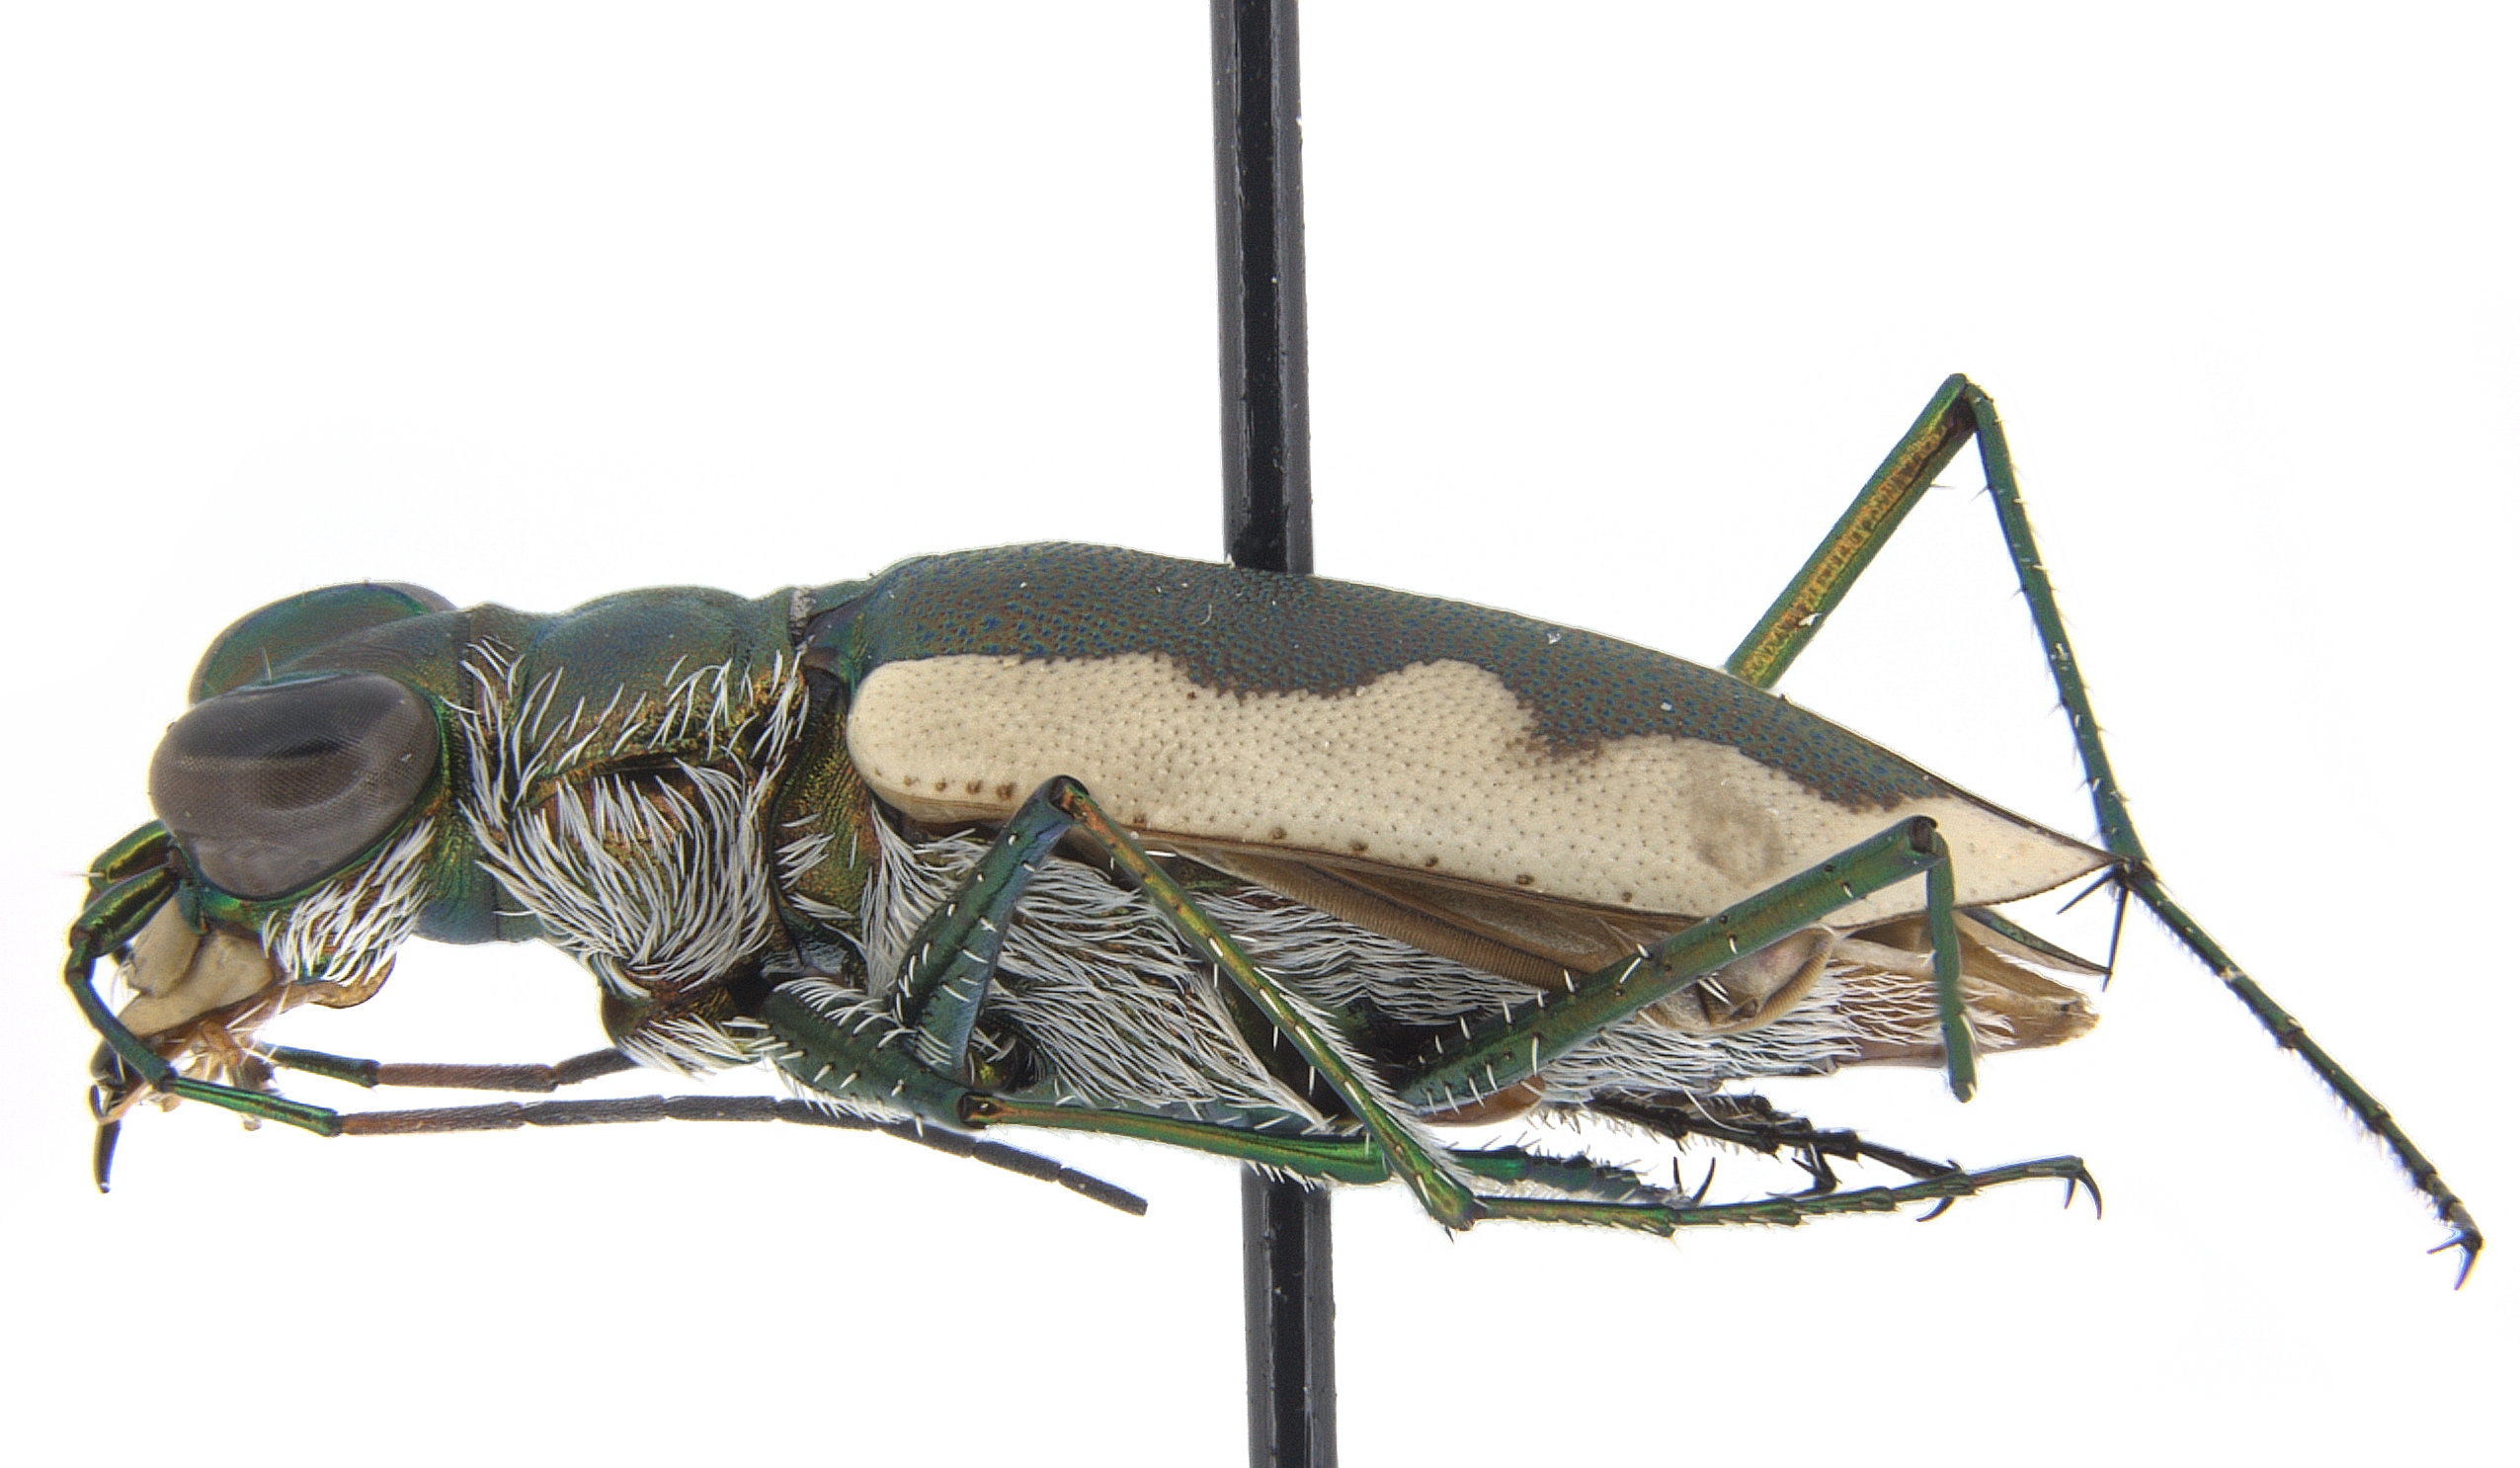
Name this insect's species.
Habroscelimorpha auraria
